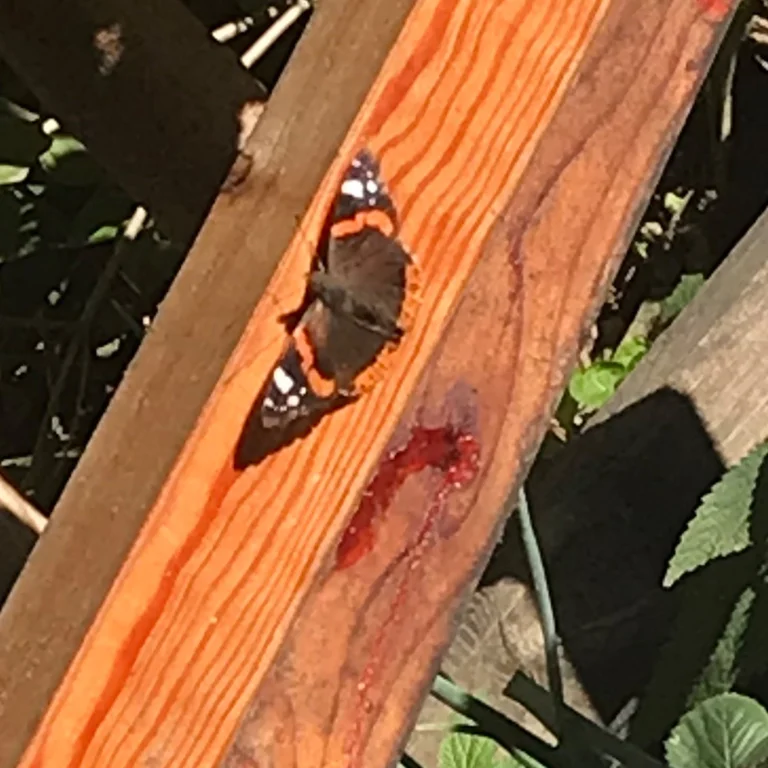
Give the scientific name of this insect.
Vanessa atalanta
